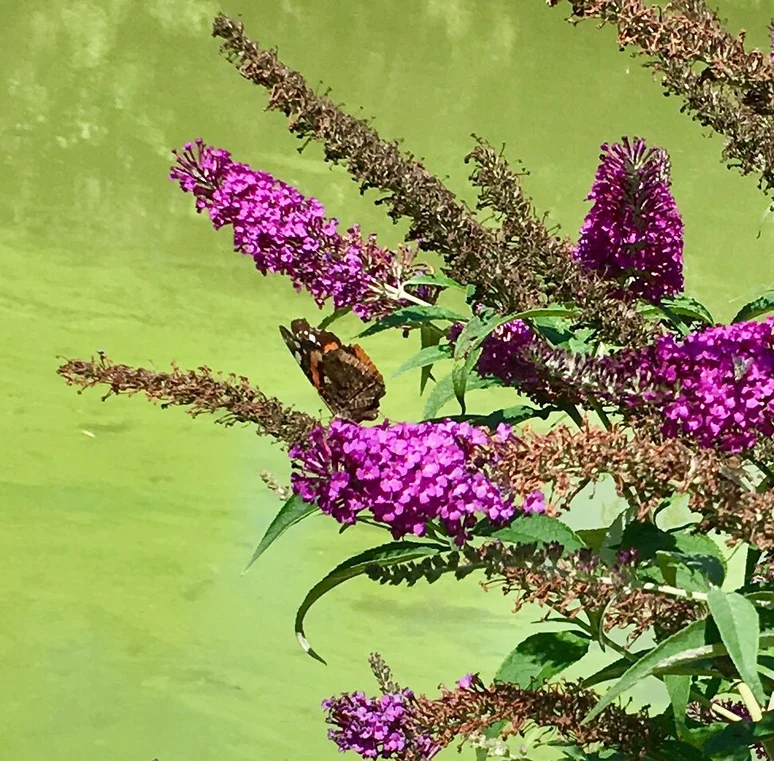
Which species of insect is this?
Vanessa cardui
